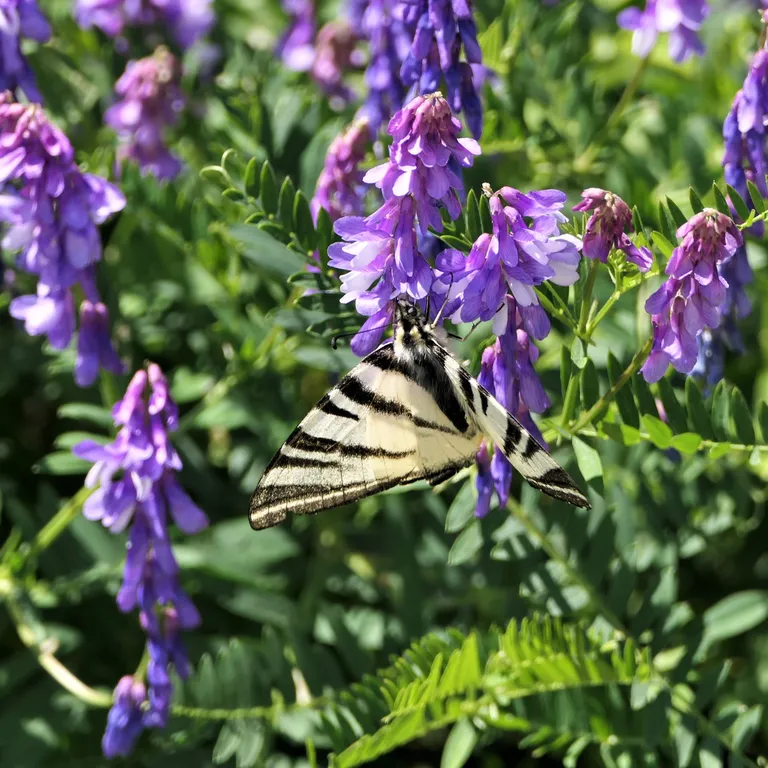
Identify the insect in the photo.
Iphiclides podalirius
